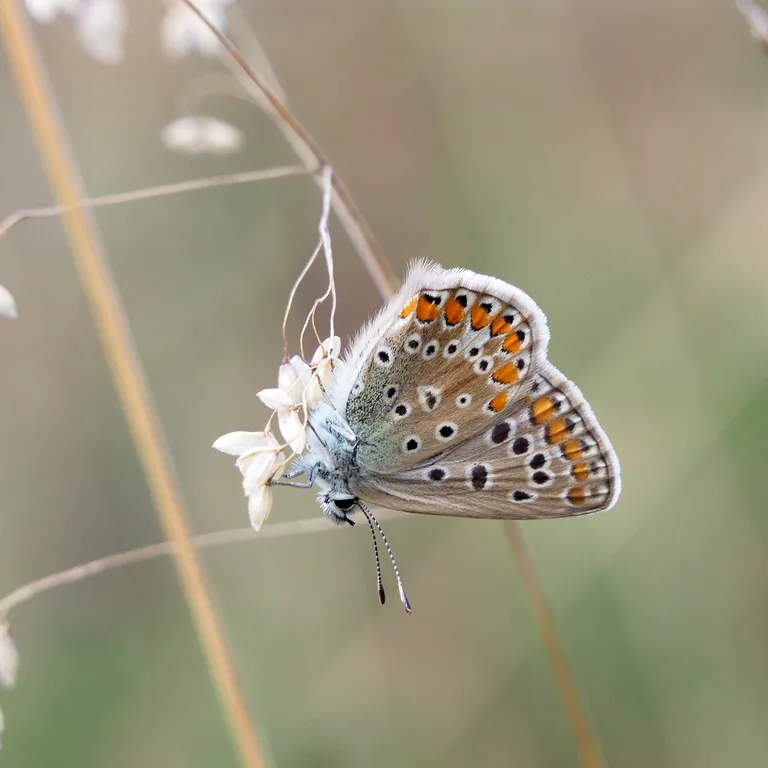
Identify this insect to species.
Polyommatus icarus
